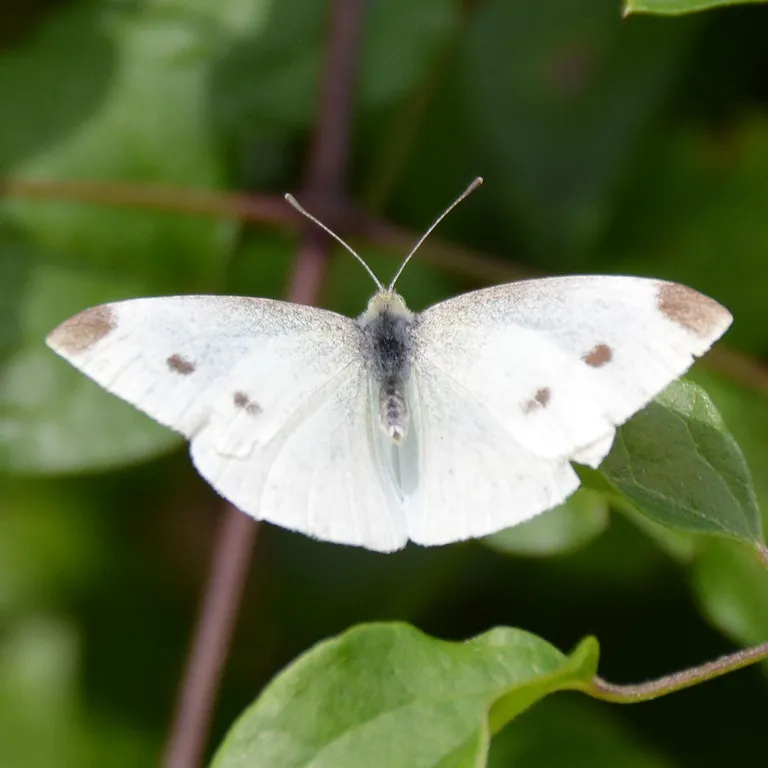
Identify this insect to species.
Pieris rapae
